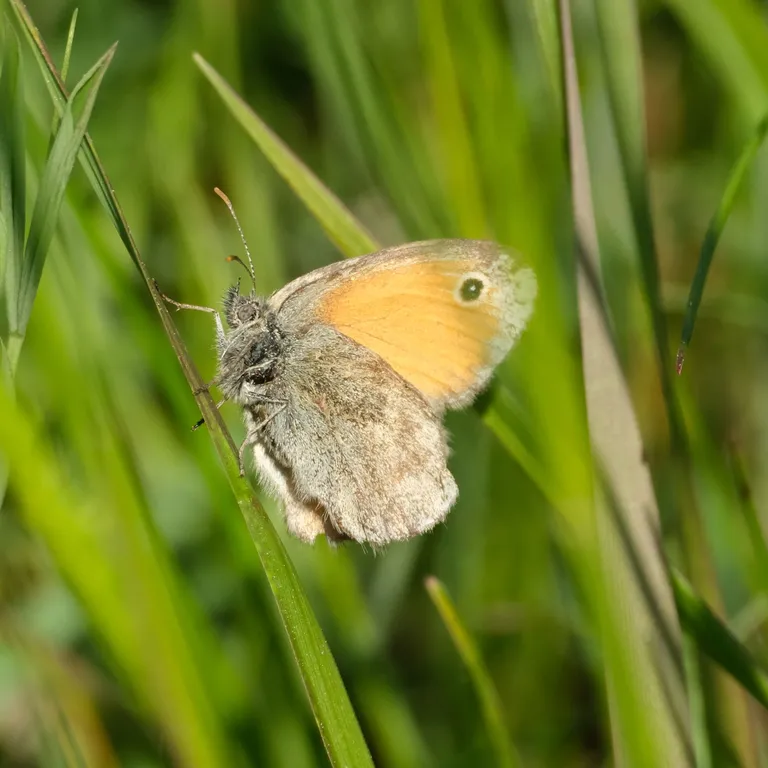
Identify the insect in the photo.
Coenonympha pamphilus
